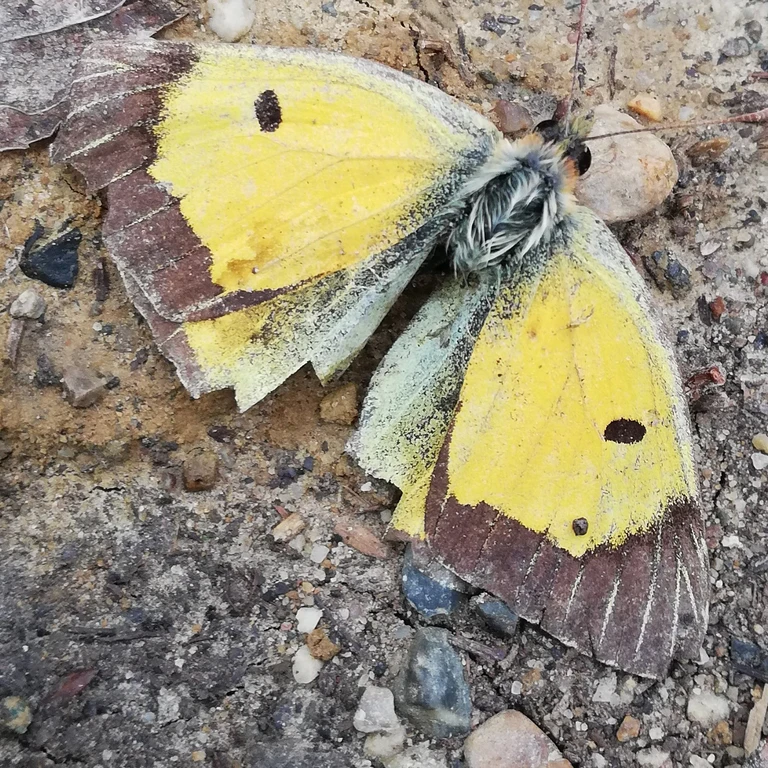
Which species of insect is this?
Colias croceus
